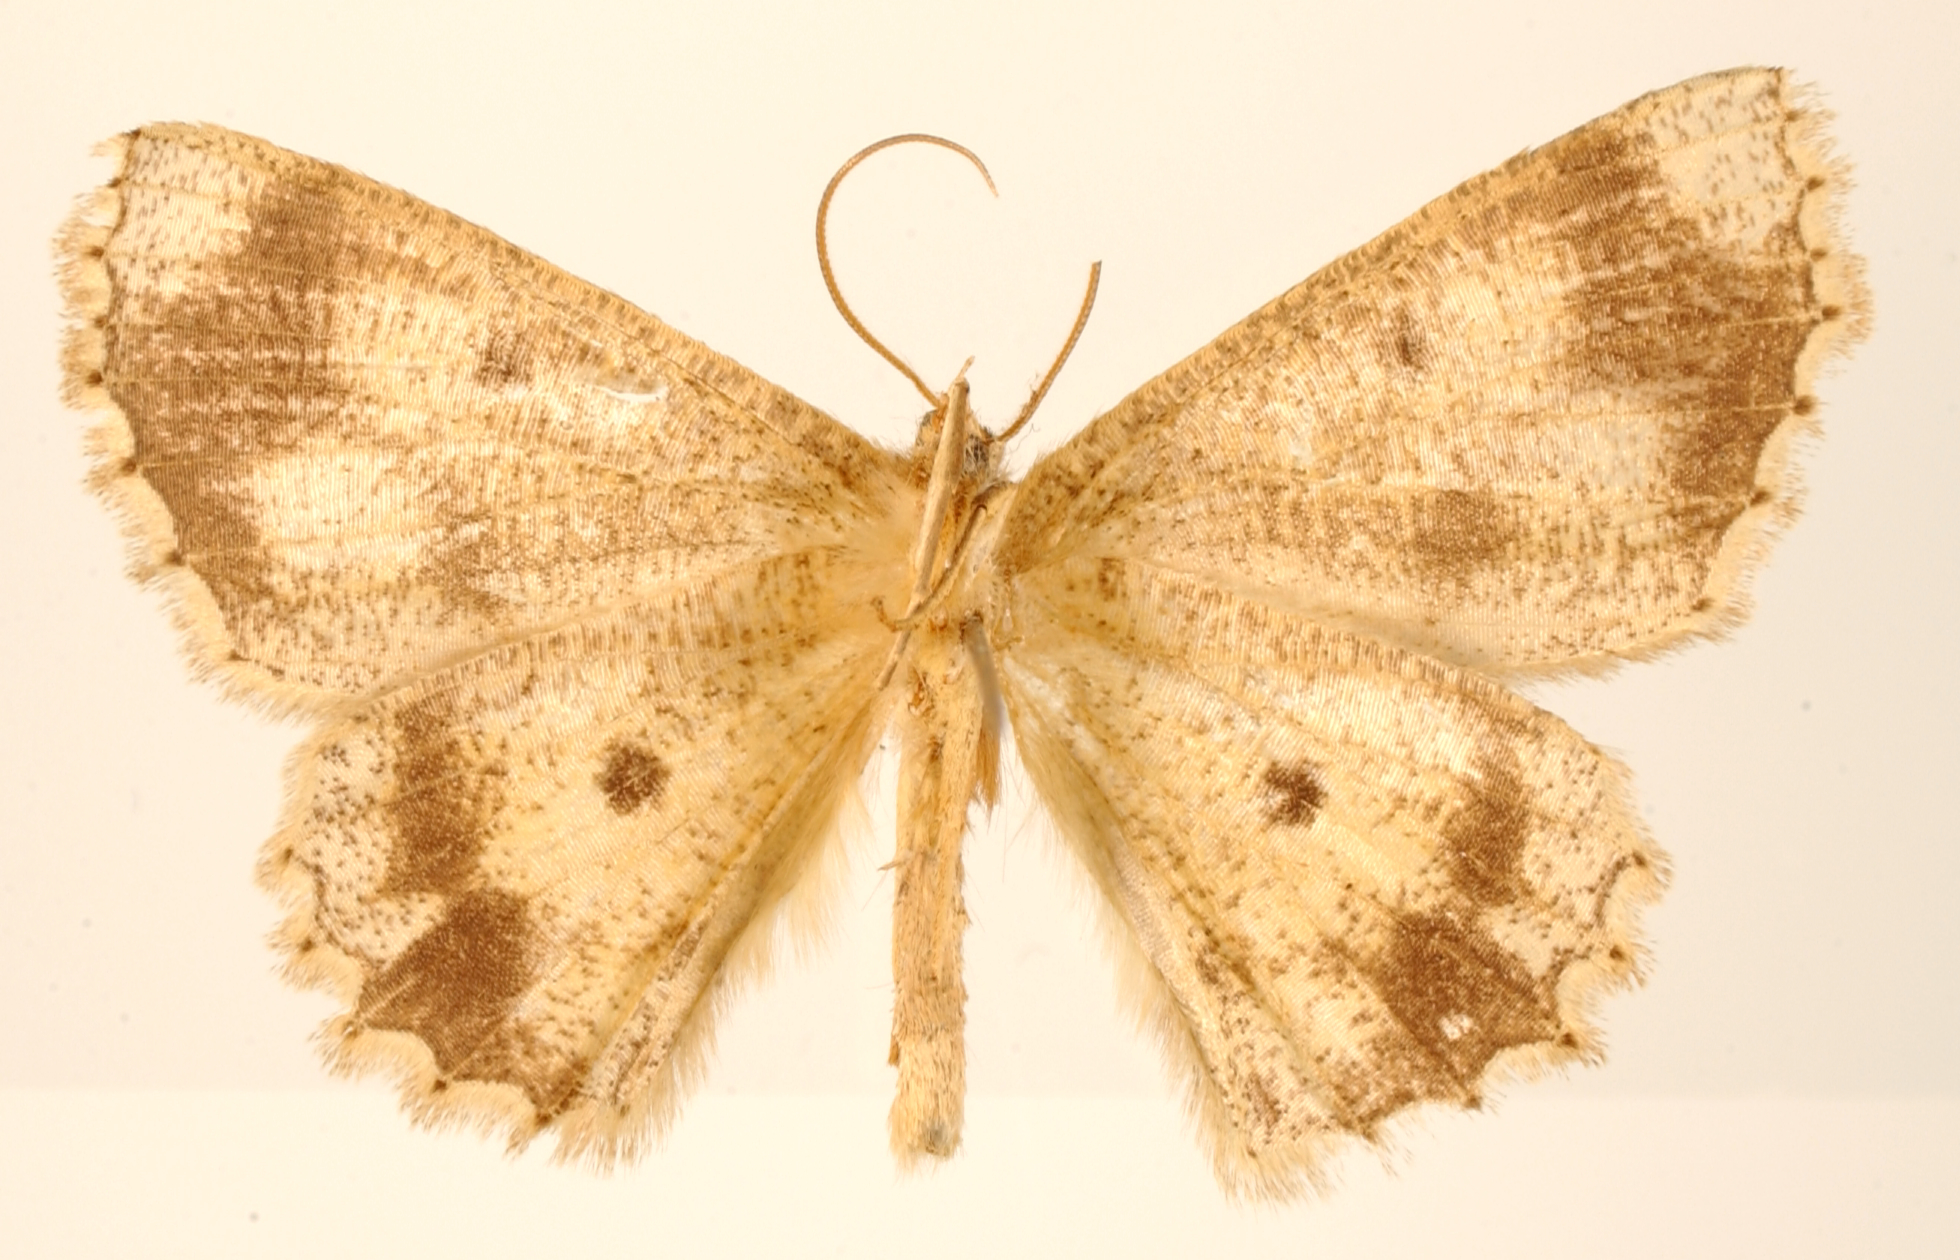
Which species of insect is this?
Isochromodes subpicata
